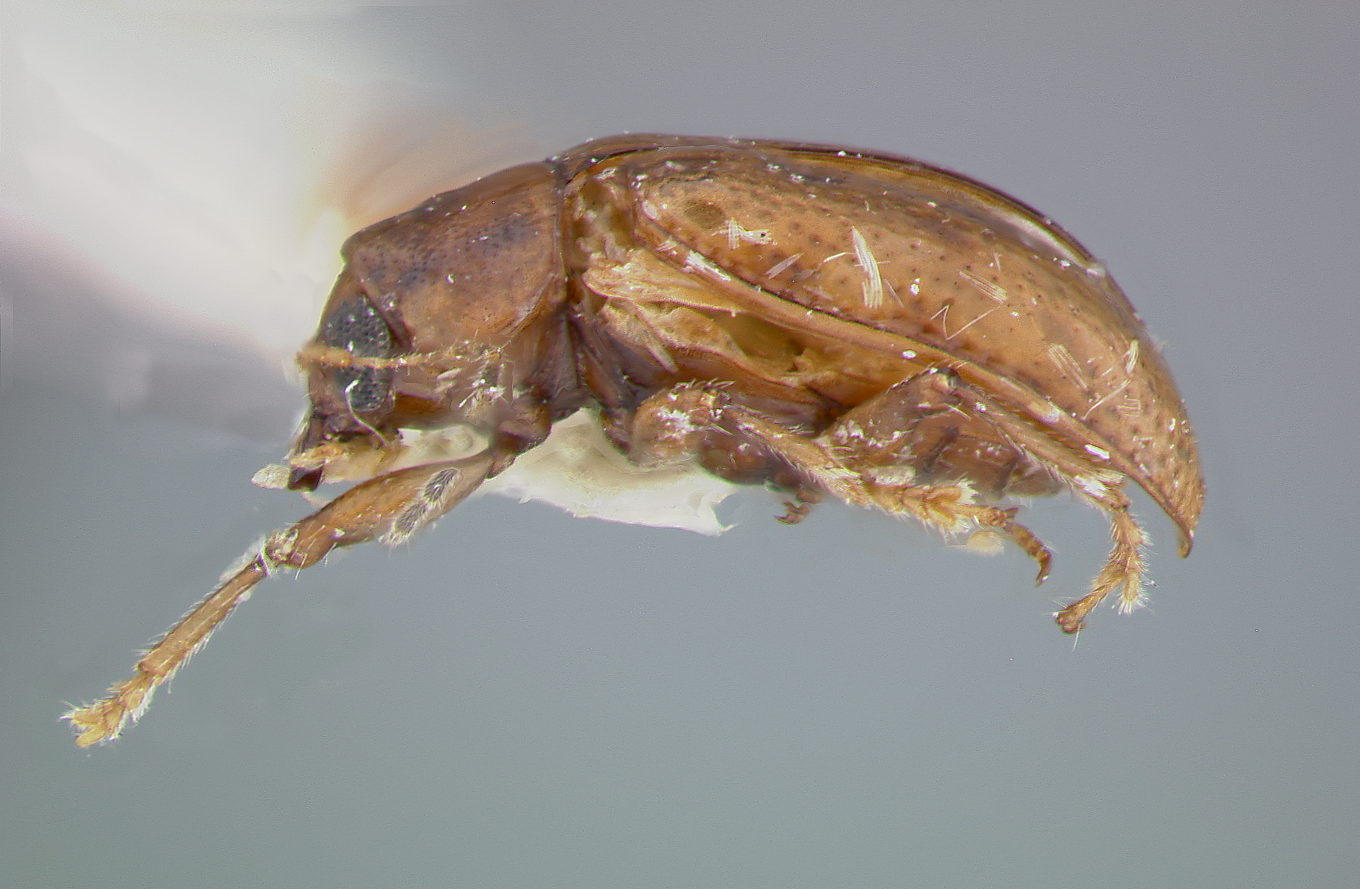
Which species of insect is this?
Metachroma moaense
